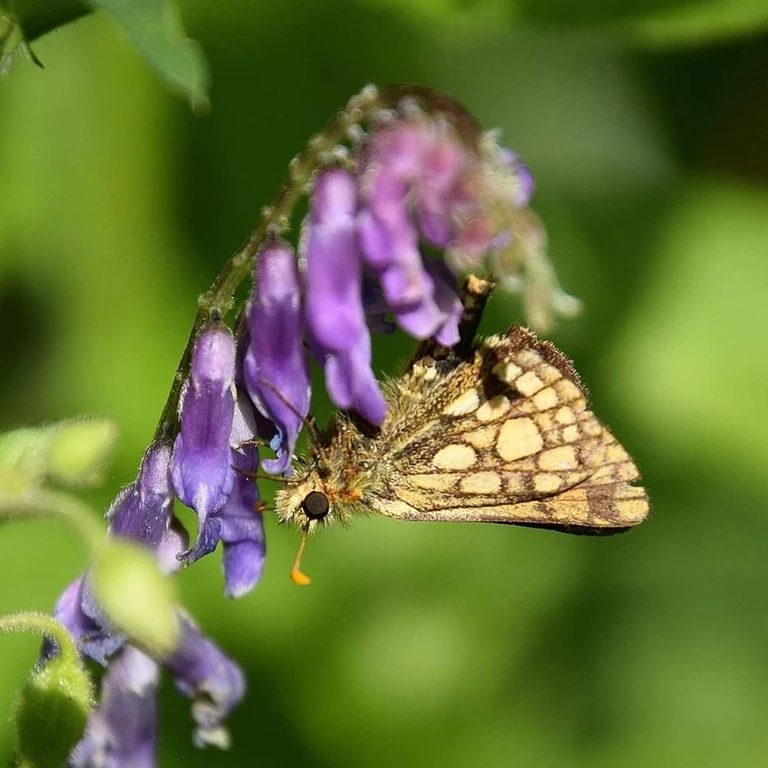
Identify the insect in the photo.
Carterocephalus palaemon
